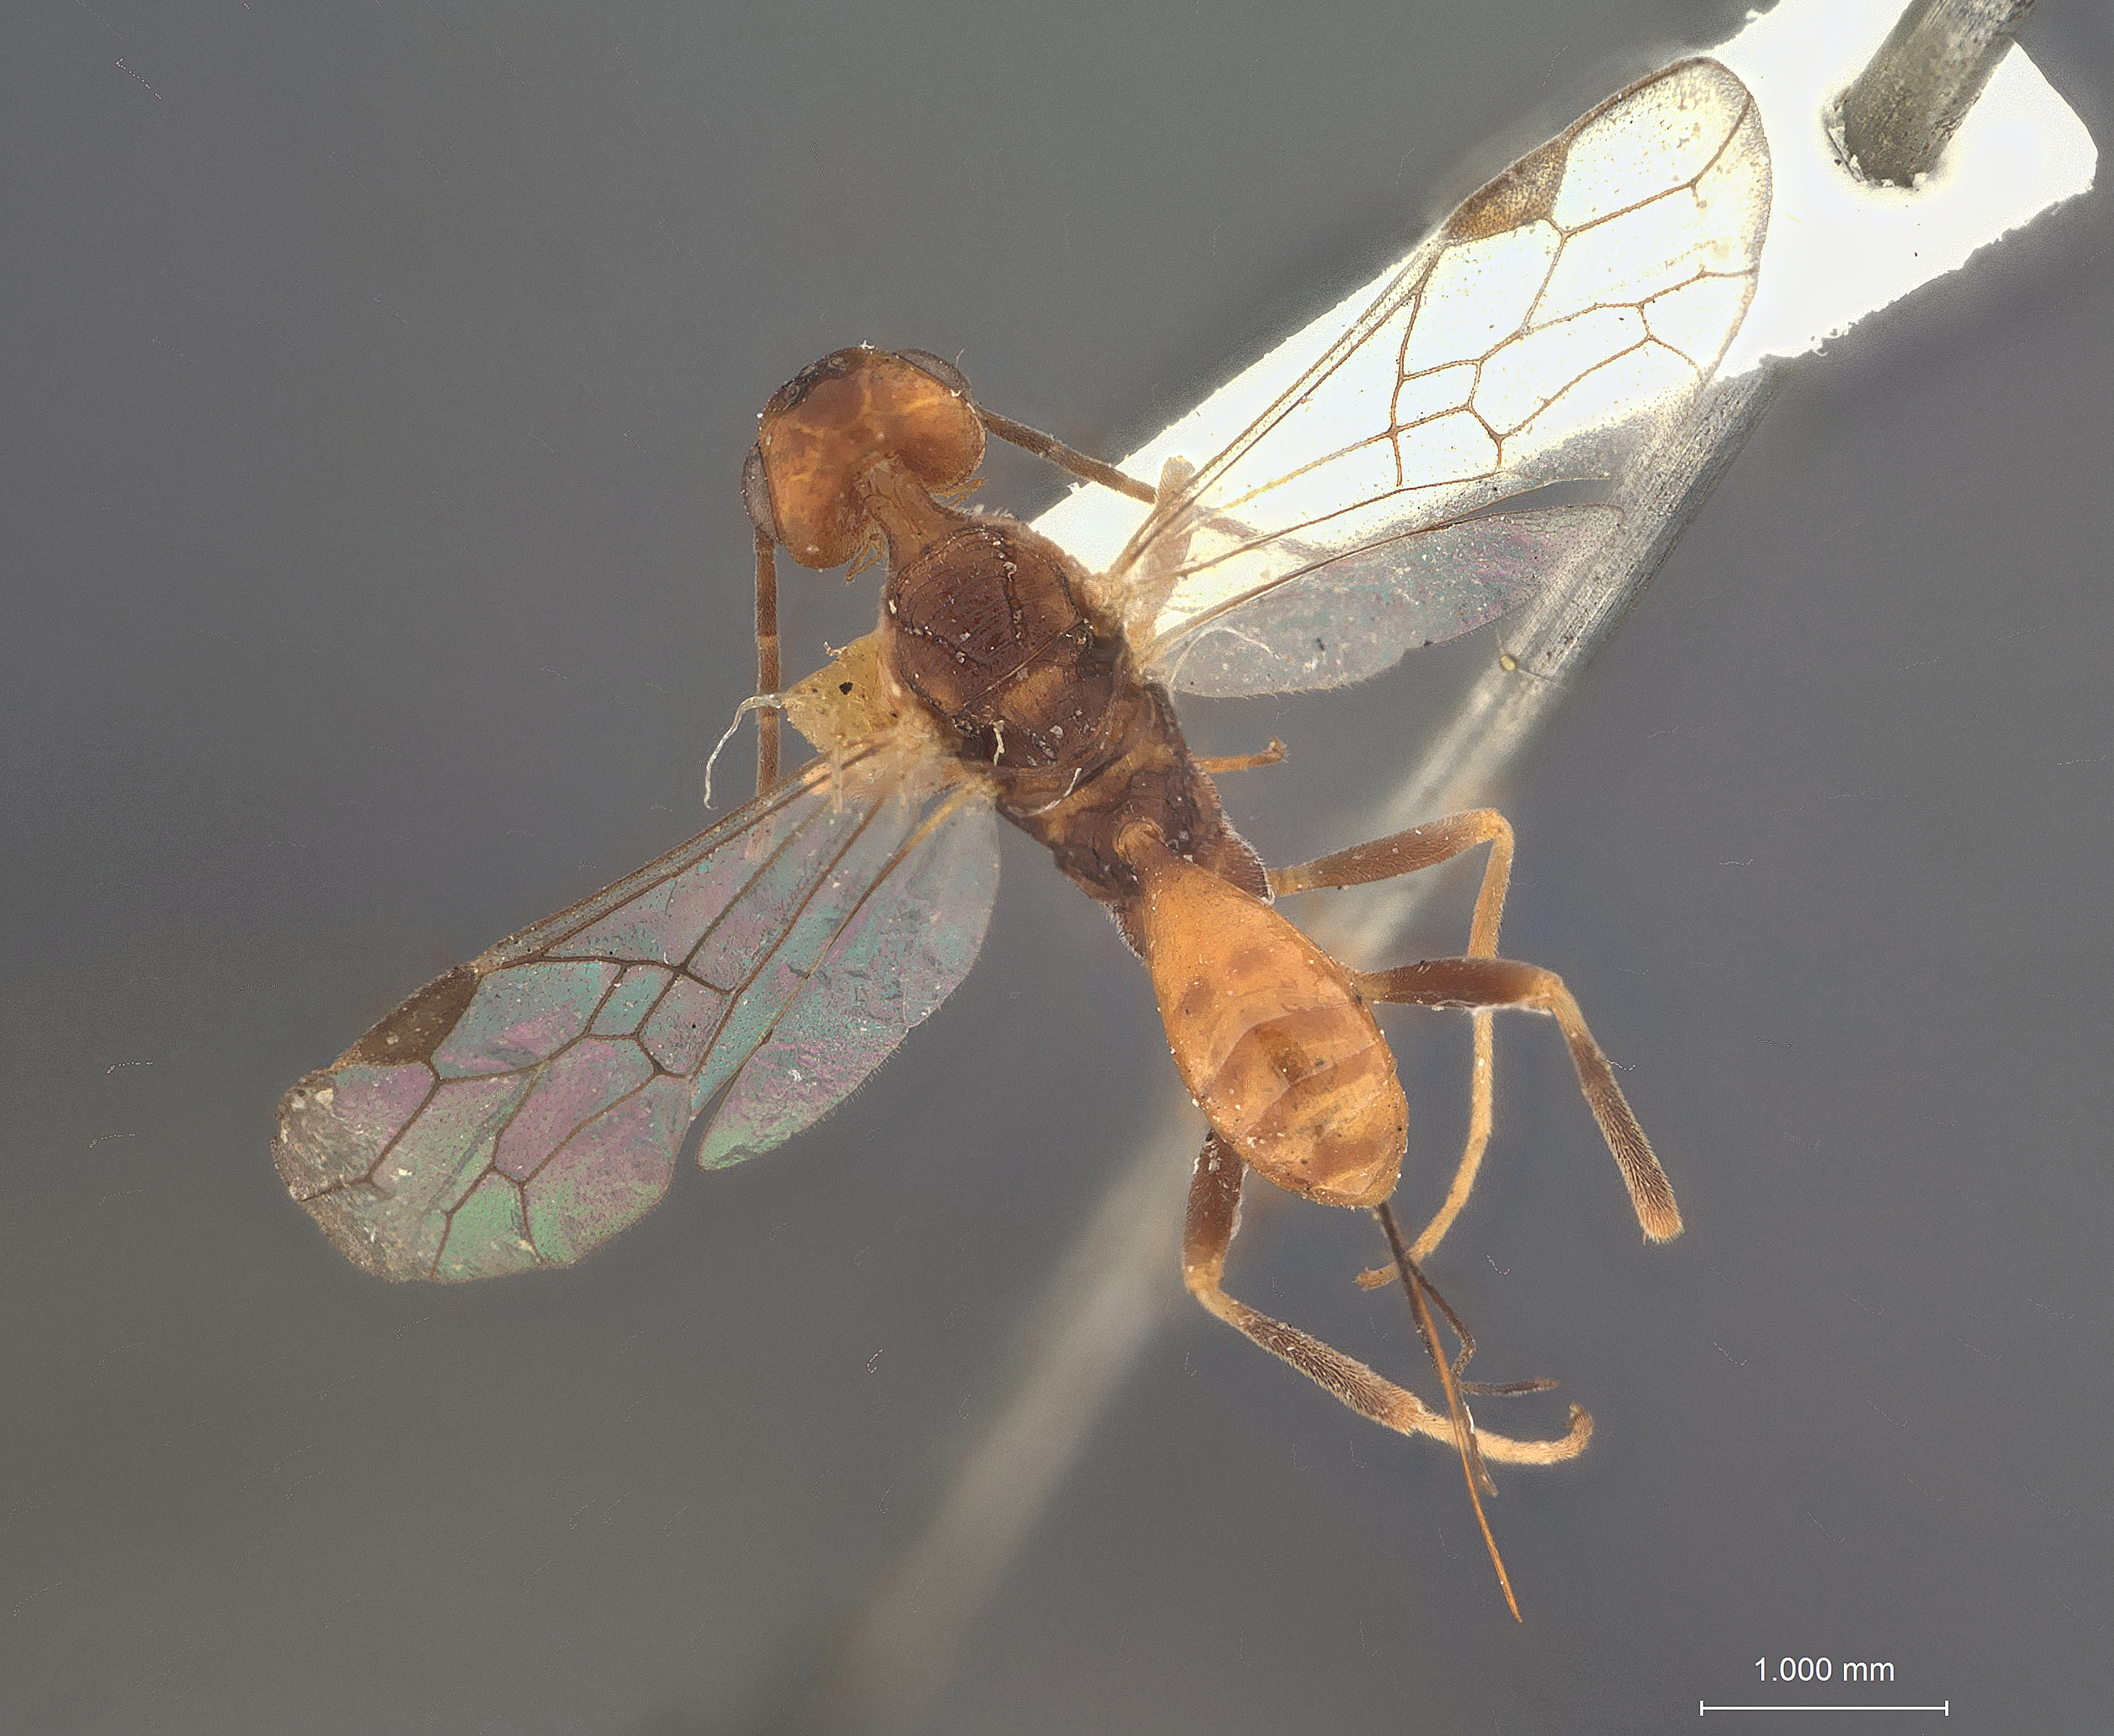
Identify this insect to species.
Pammegischia lovei
